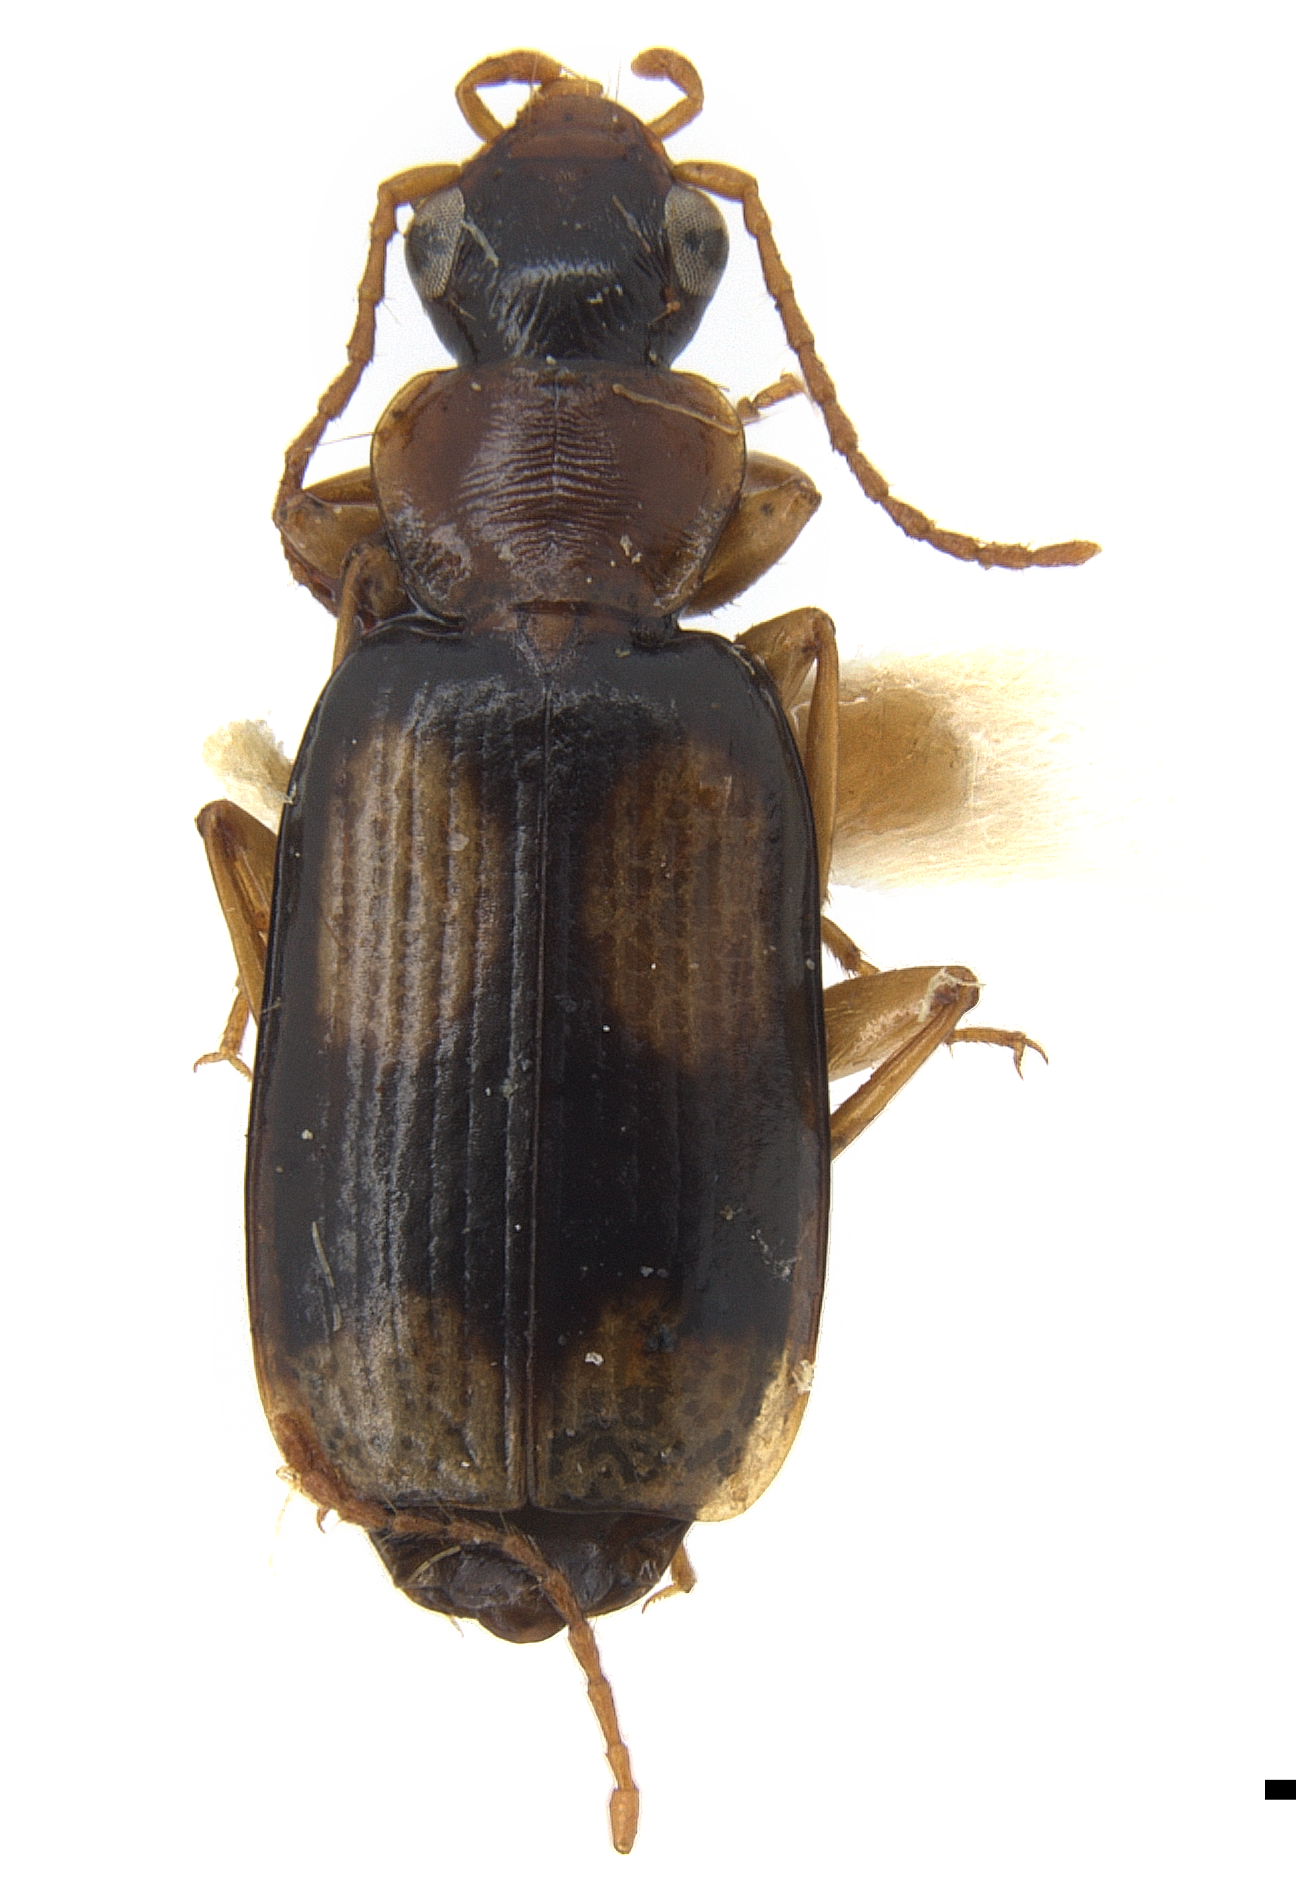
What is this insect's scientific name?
Dromius agilis (also Dromius maculatus)
